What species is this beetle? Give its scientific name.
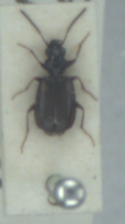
Syntomus obscuroguttatus
